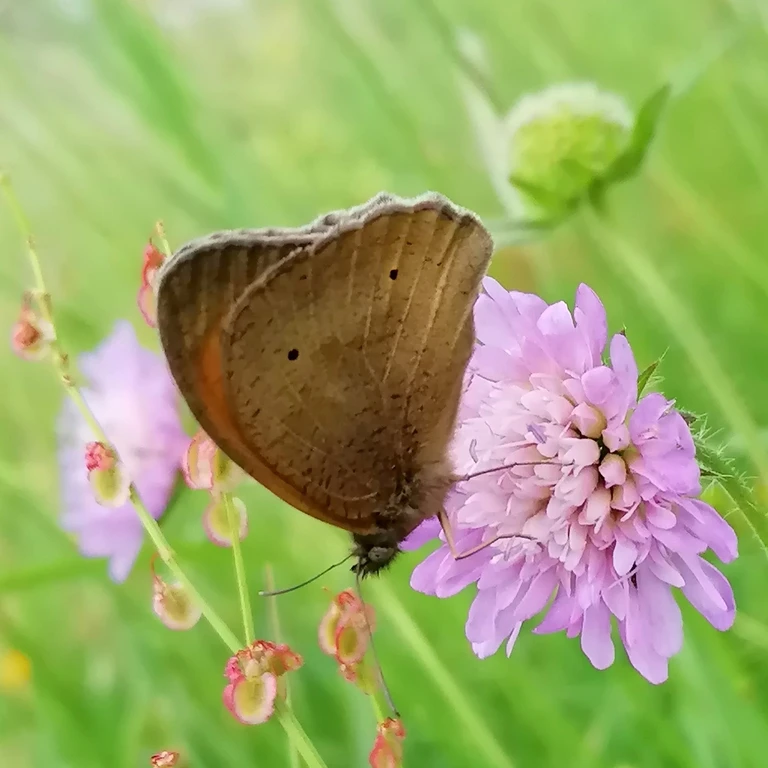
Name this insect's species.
Maniola jurtina
